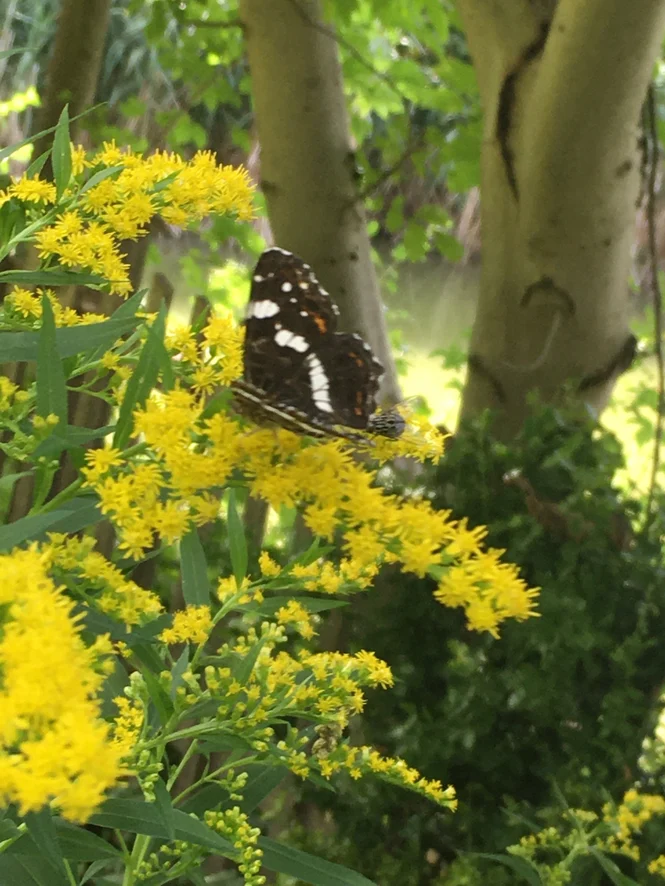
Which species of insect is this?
Araschnia levana
